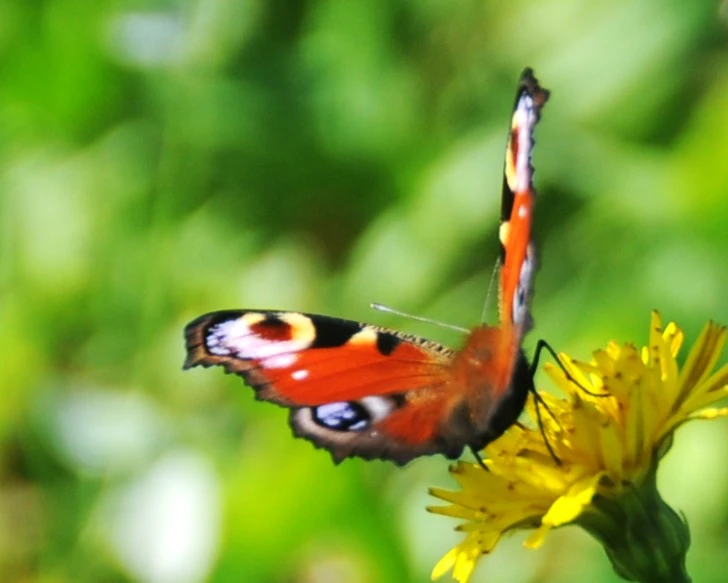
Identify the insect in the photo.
Aglais io
